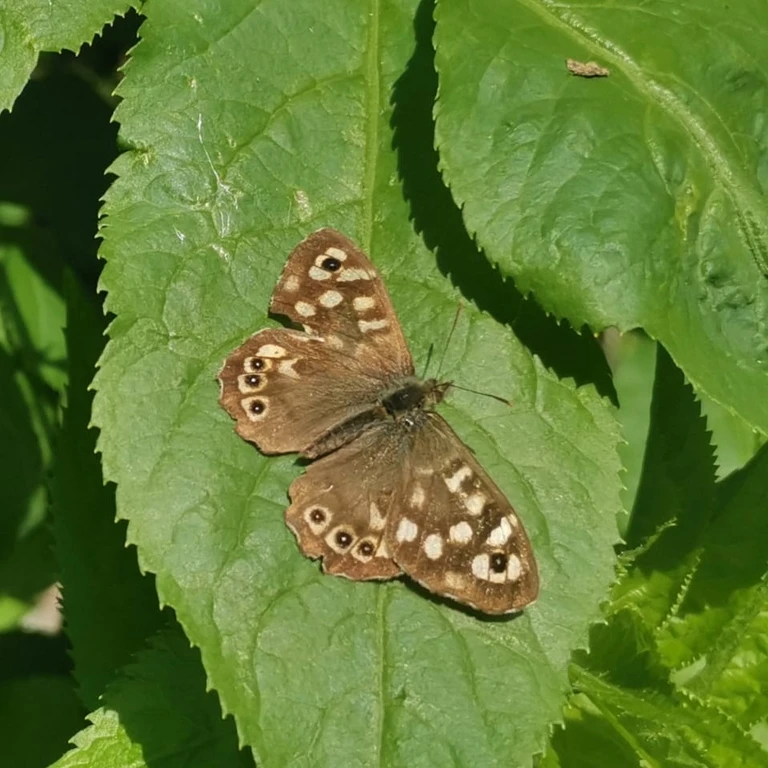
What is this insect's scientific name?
Pararge aegeria
